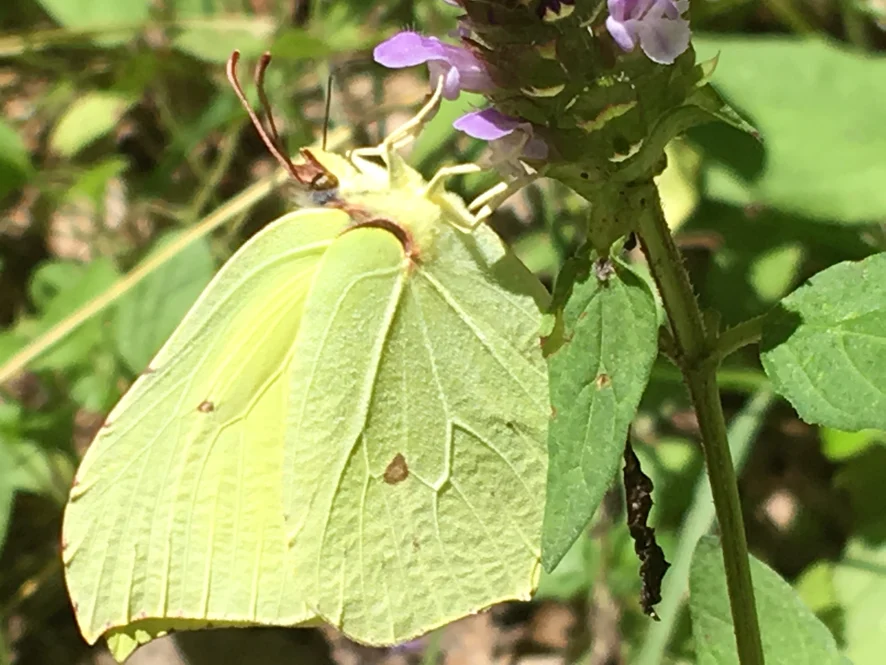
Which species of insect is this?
Gonepteryx rhamni
